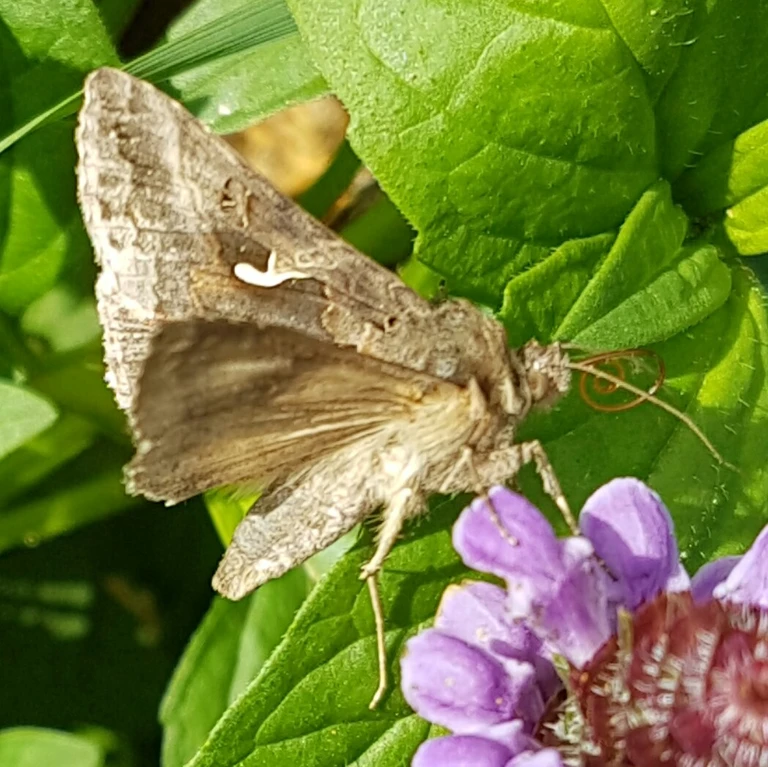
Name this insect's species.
Autographa gamma
